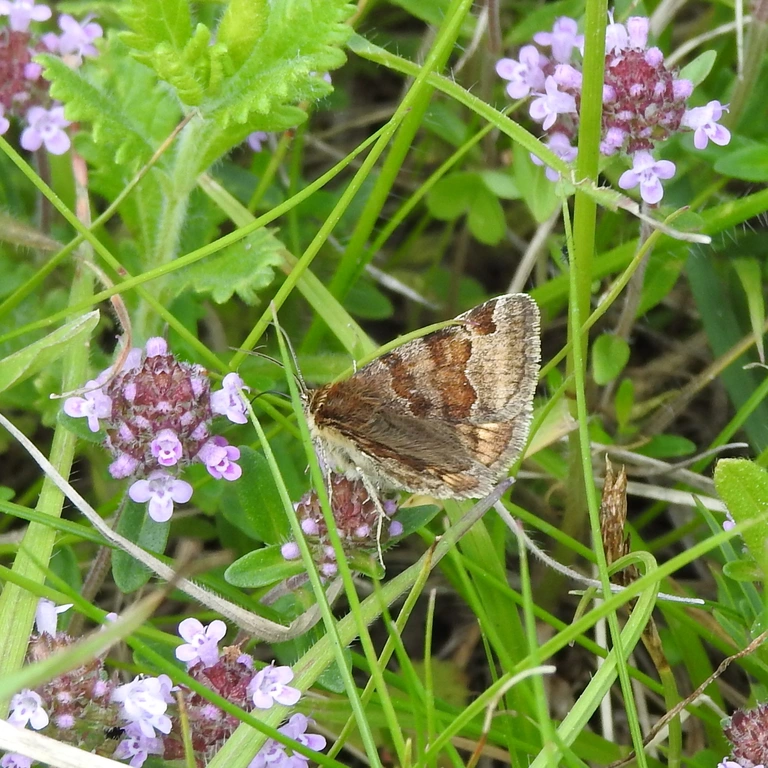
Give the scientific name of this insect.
Euclidia glyphica
